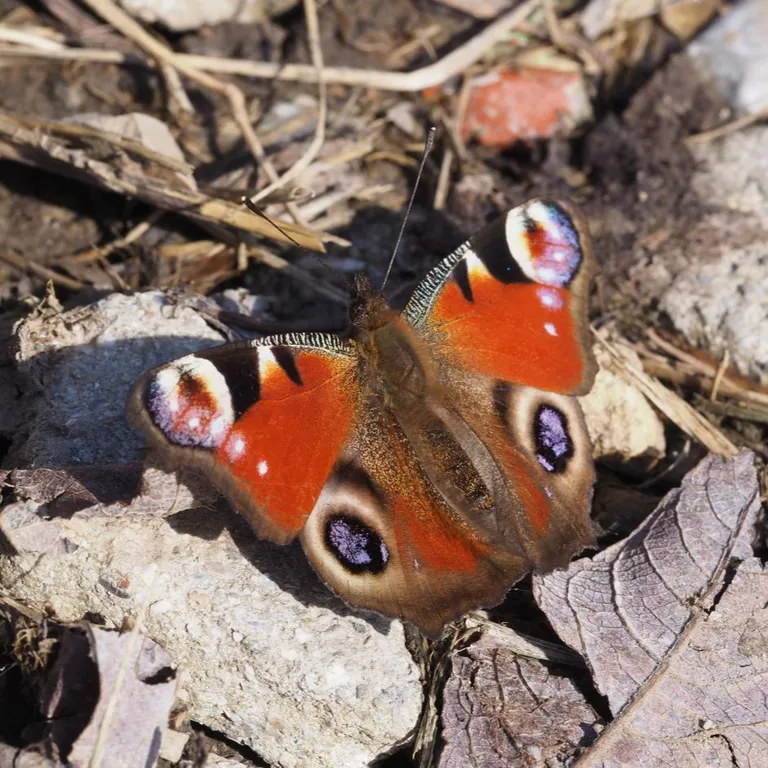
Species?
Aglais io
